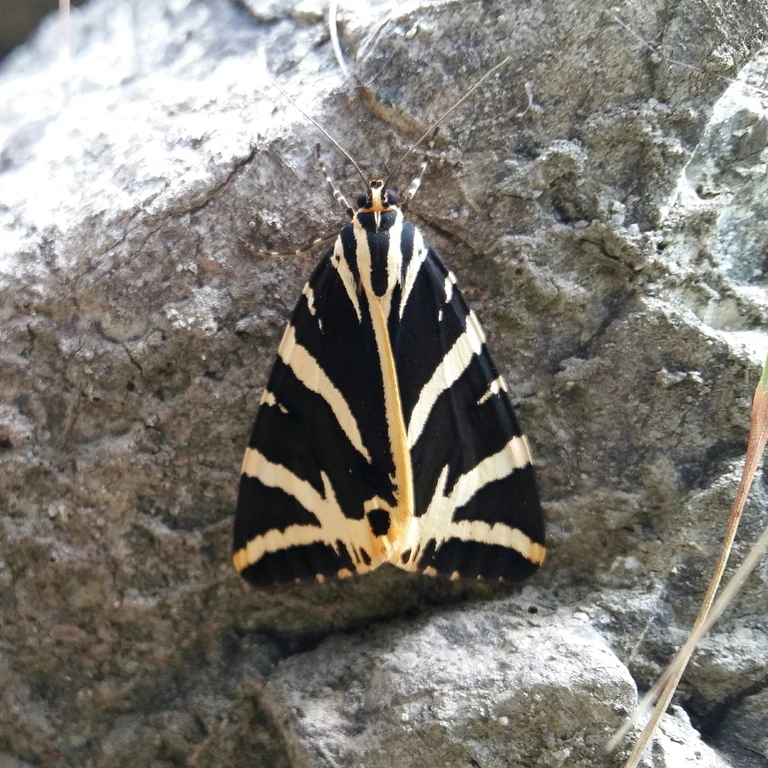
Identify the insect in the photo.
Euplagia quadripunctaria
